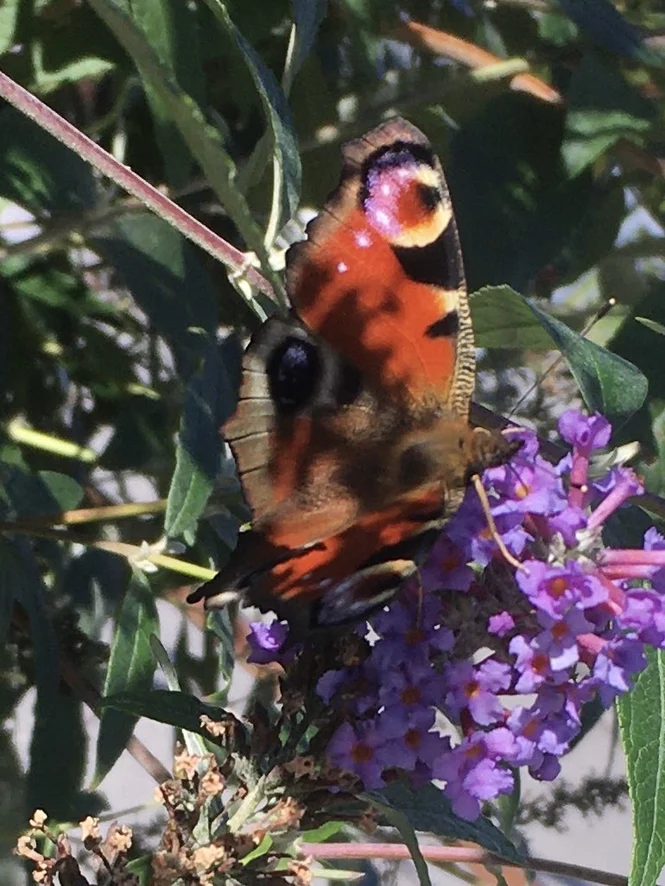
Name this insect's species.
Aglais io
